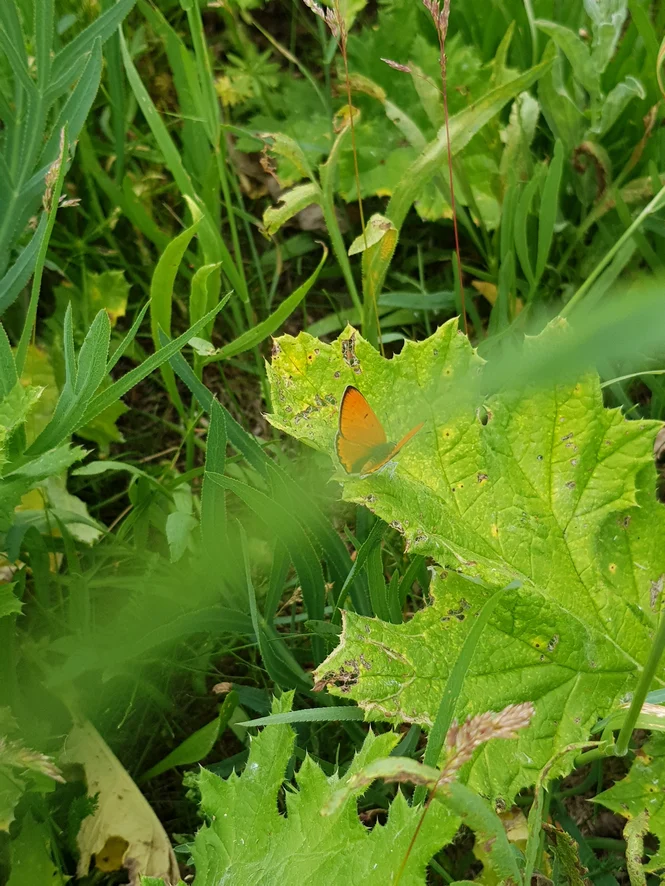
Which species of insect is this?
Lycaena dispar
